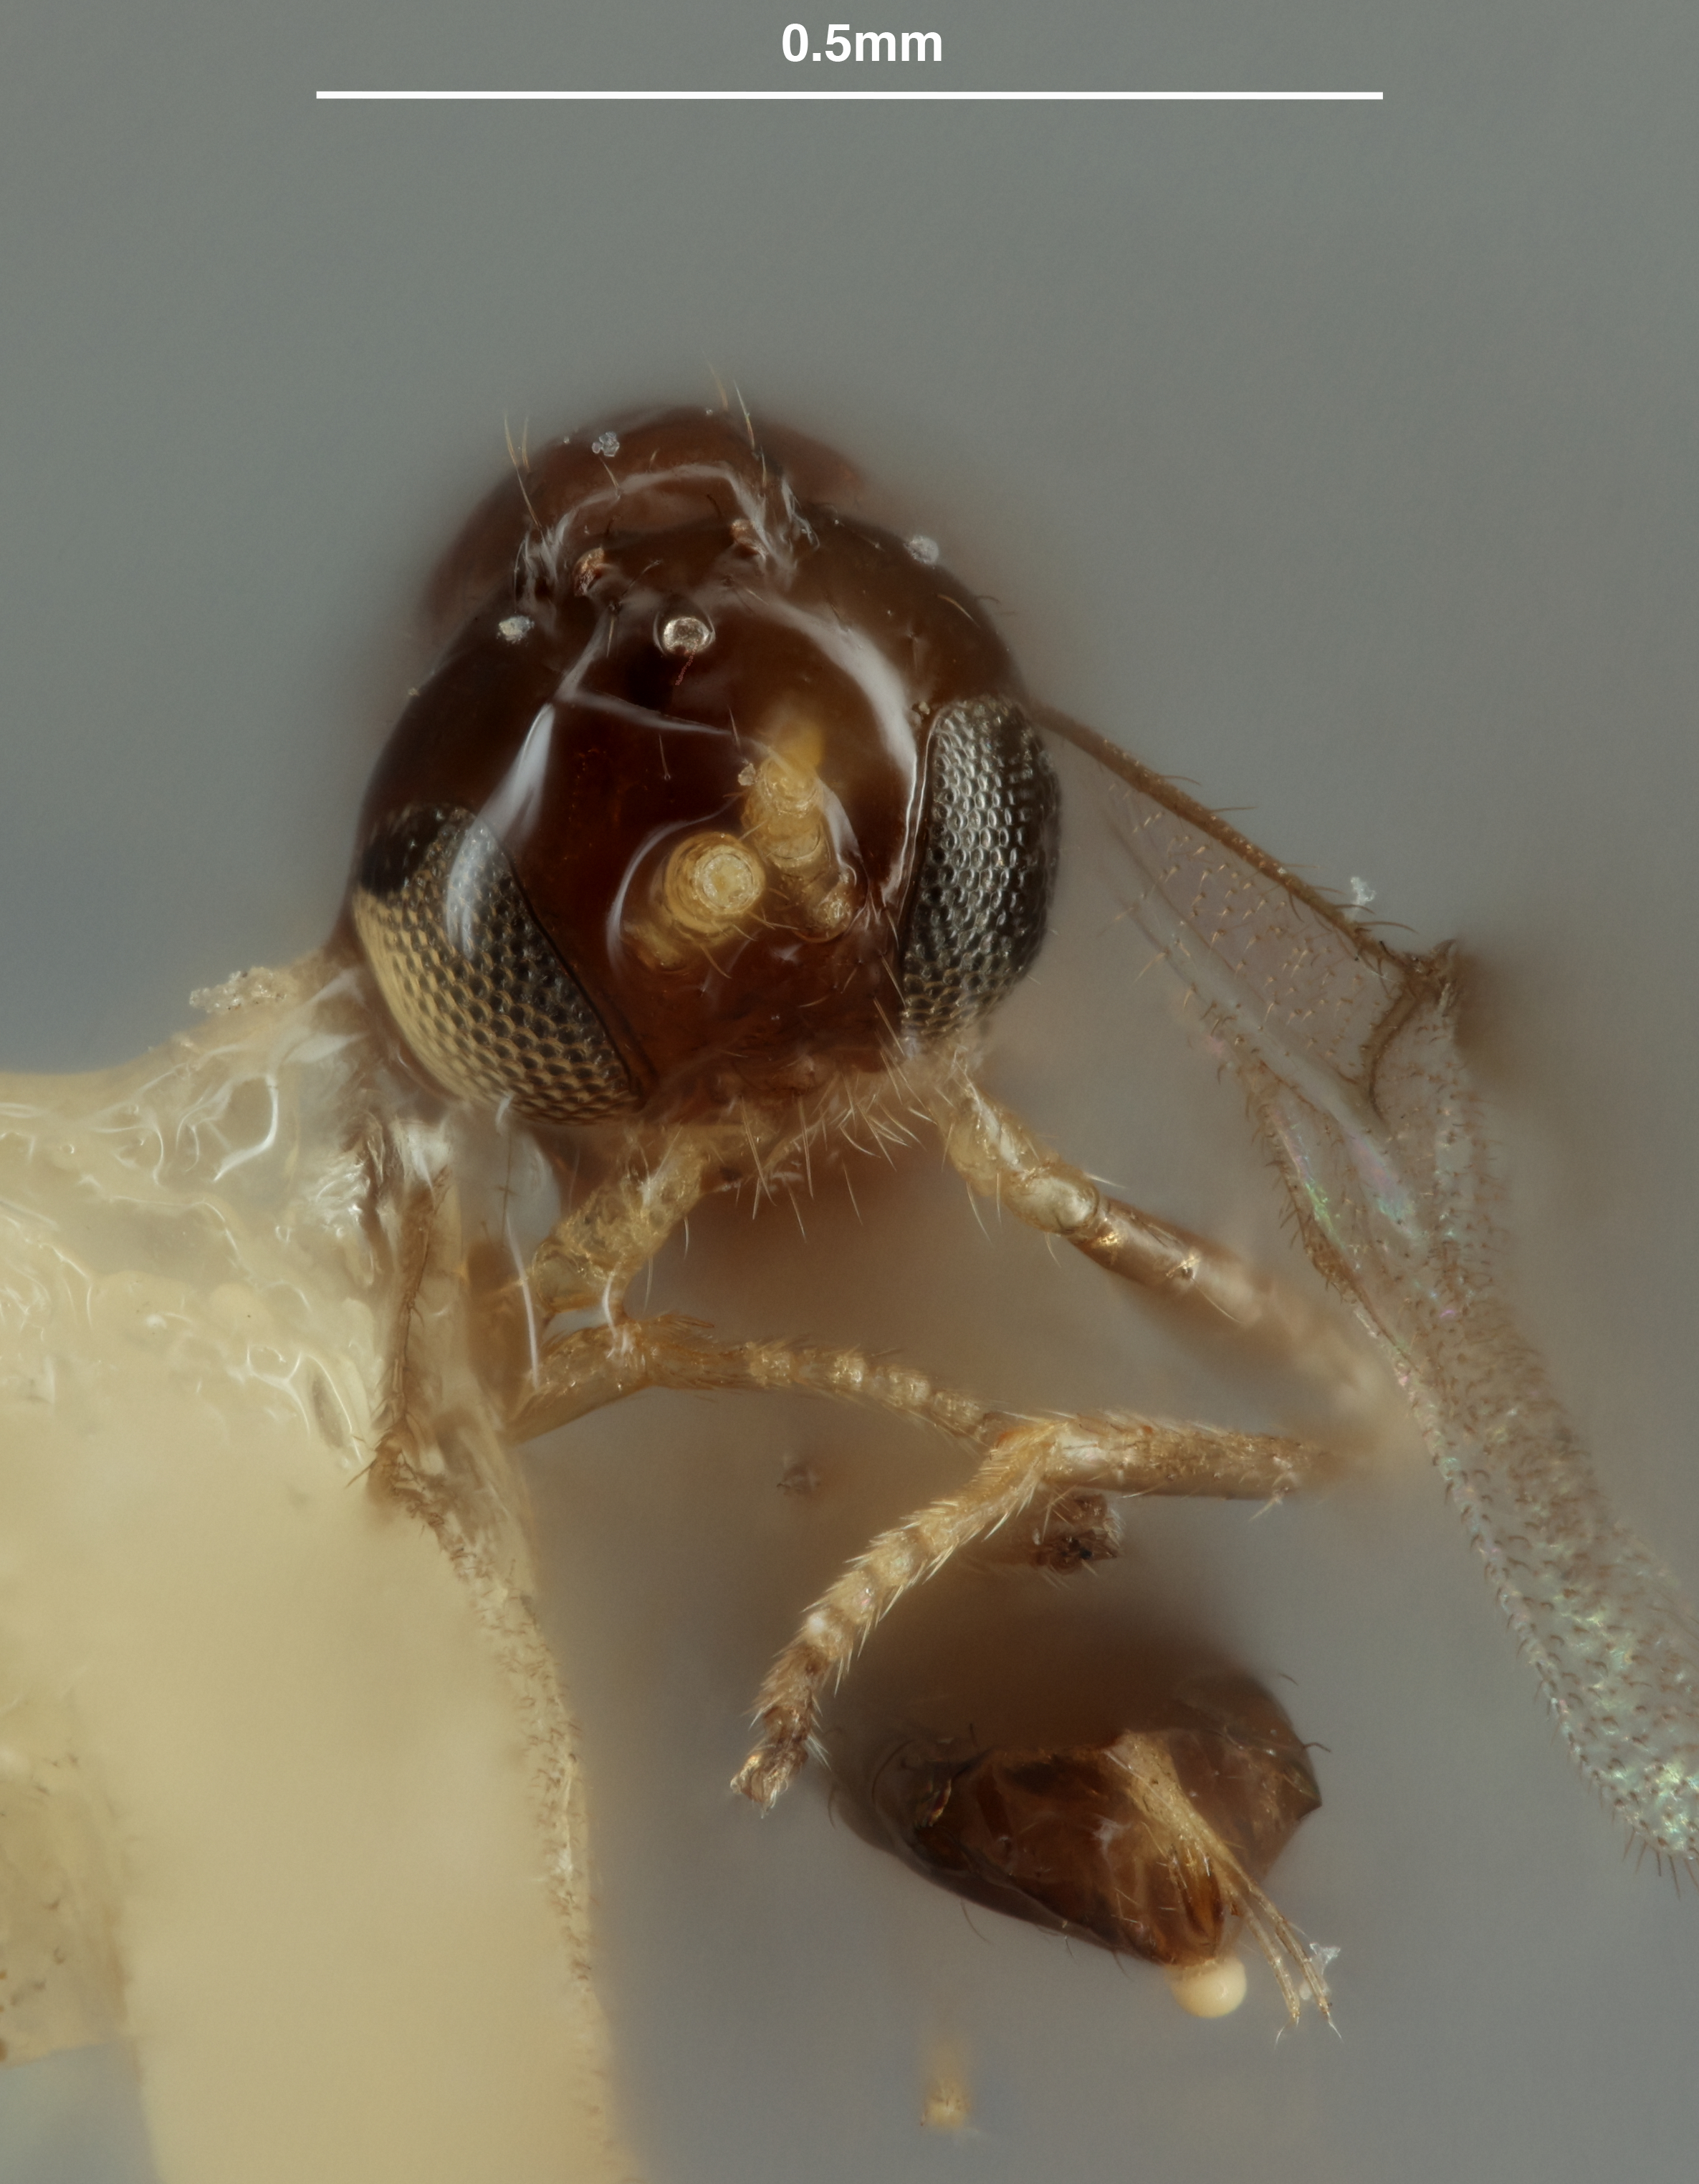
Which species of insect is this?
Trioxys monelliopsis
